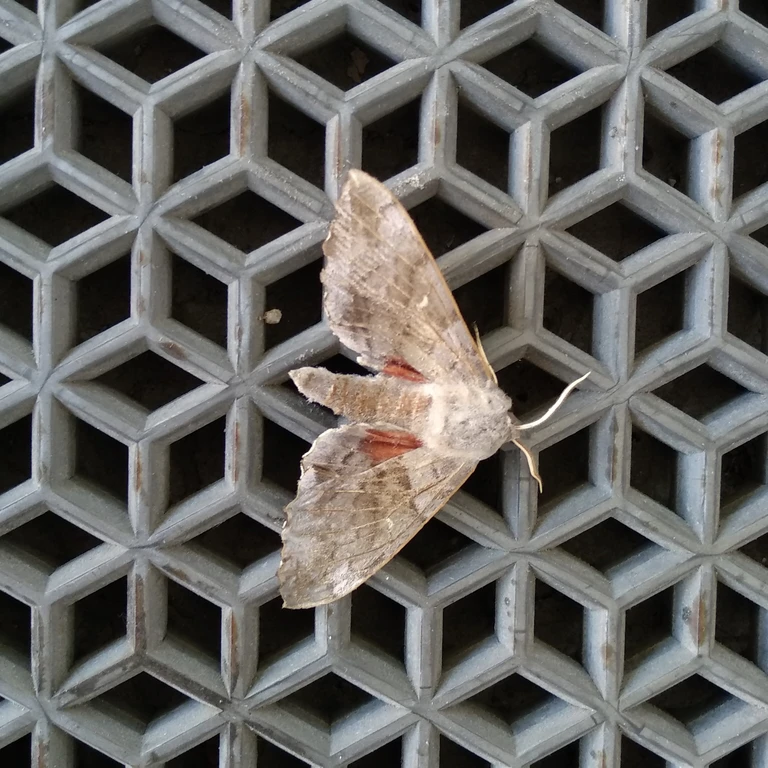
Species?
Laothoe populi
